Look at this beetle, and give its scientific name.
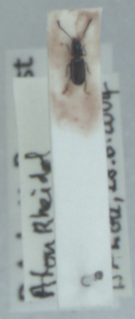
Perileptus areolatus
